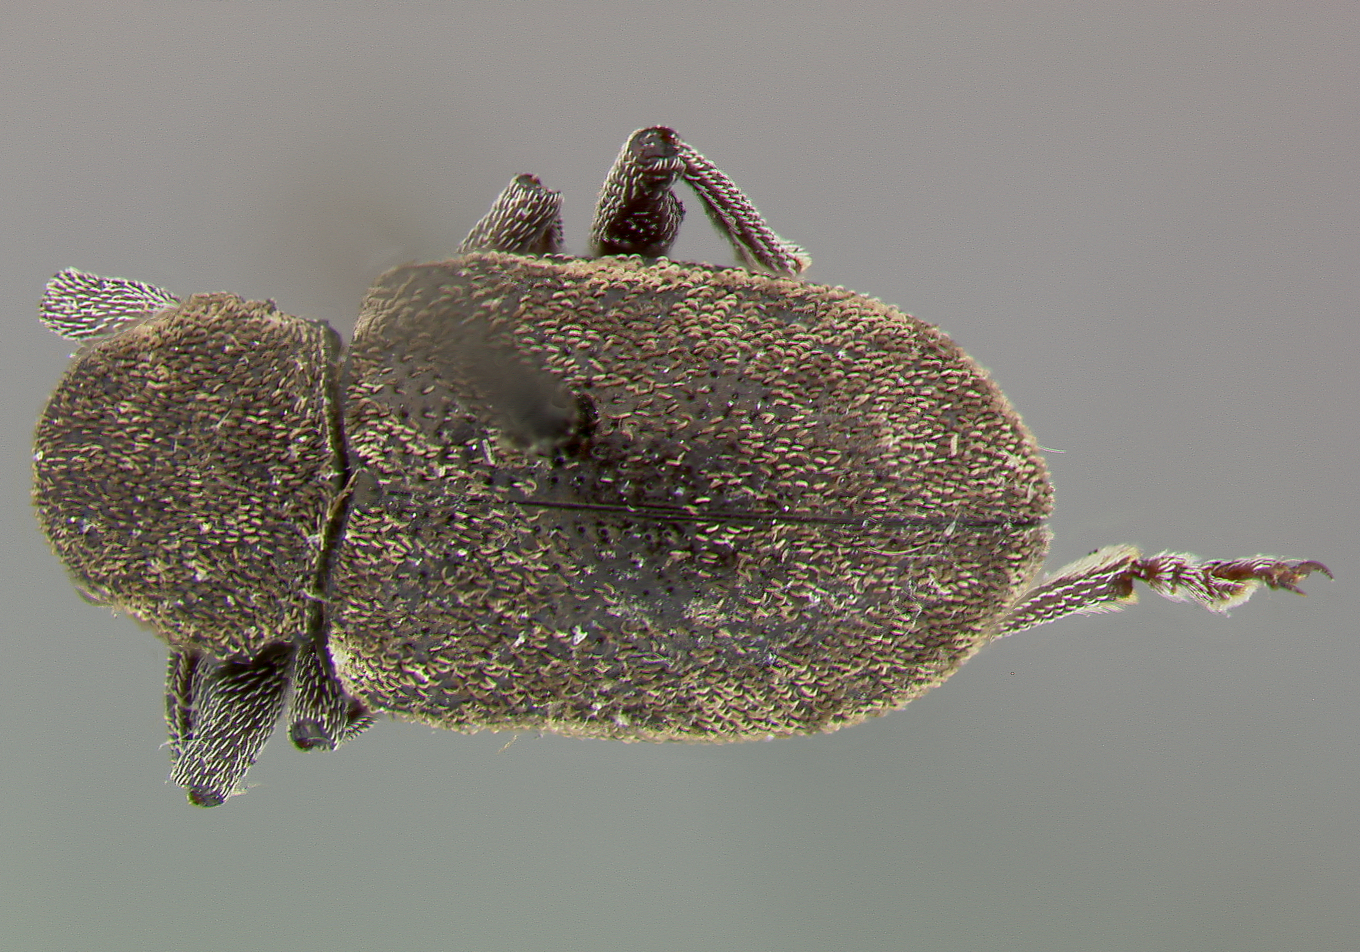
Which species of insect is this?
Myochrous portoricensis
